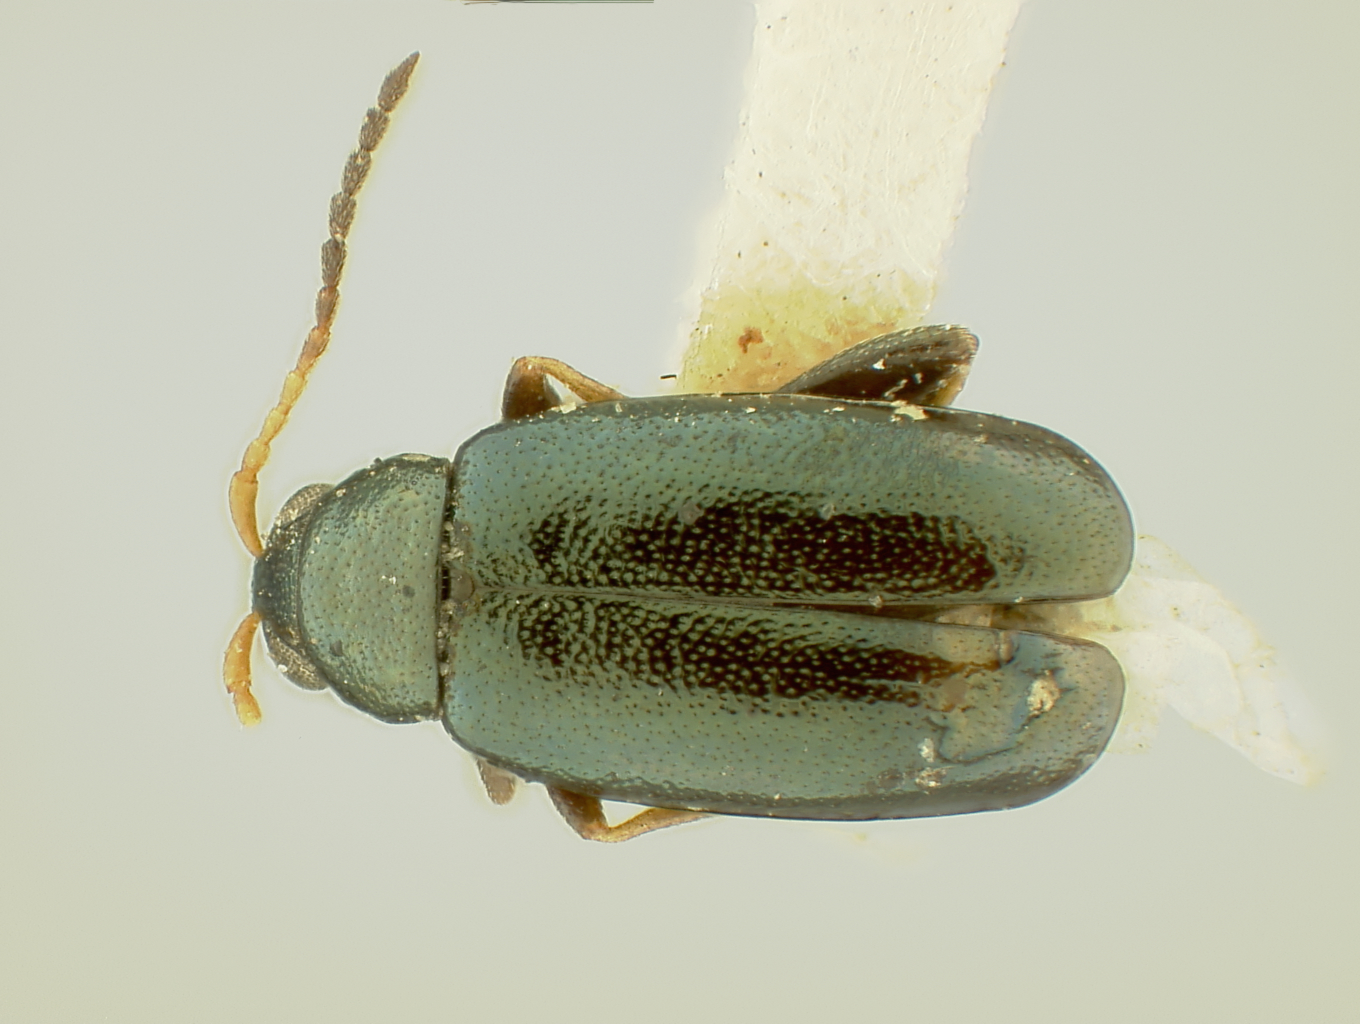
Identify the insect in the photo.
Phyllotreta viridicyanea
